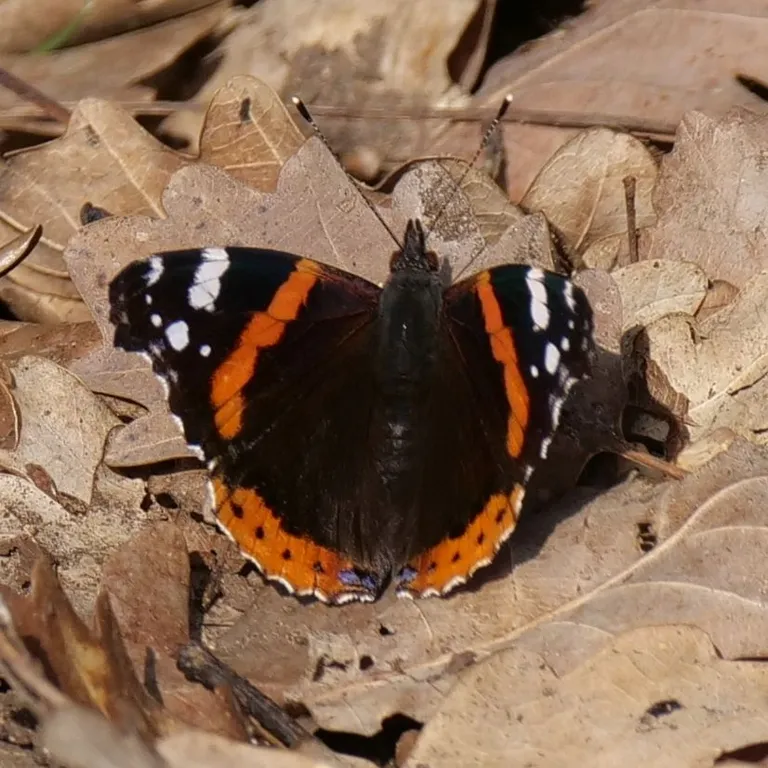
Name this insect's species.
Vanessa atalanta
